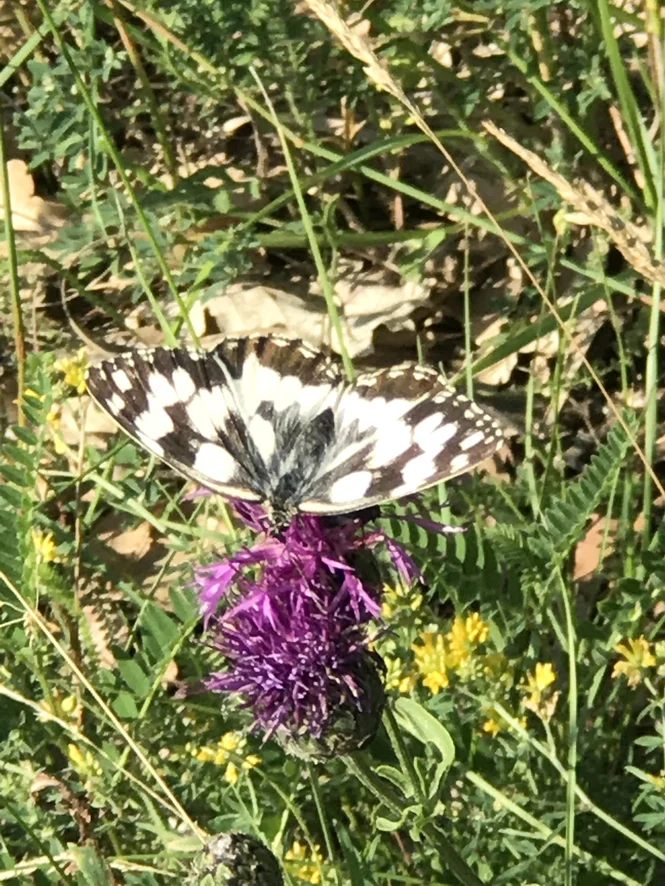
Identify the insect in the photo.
Melanargia galathea
